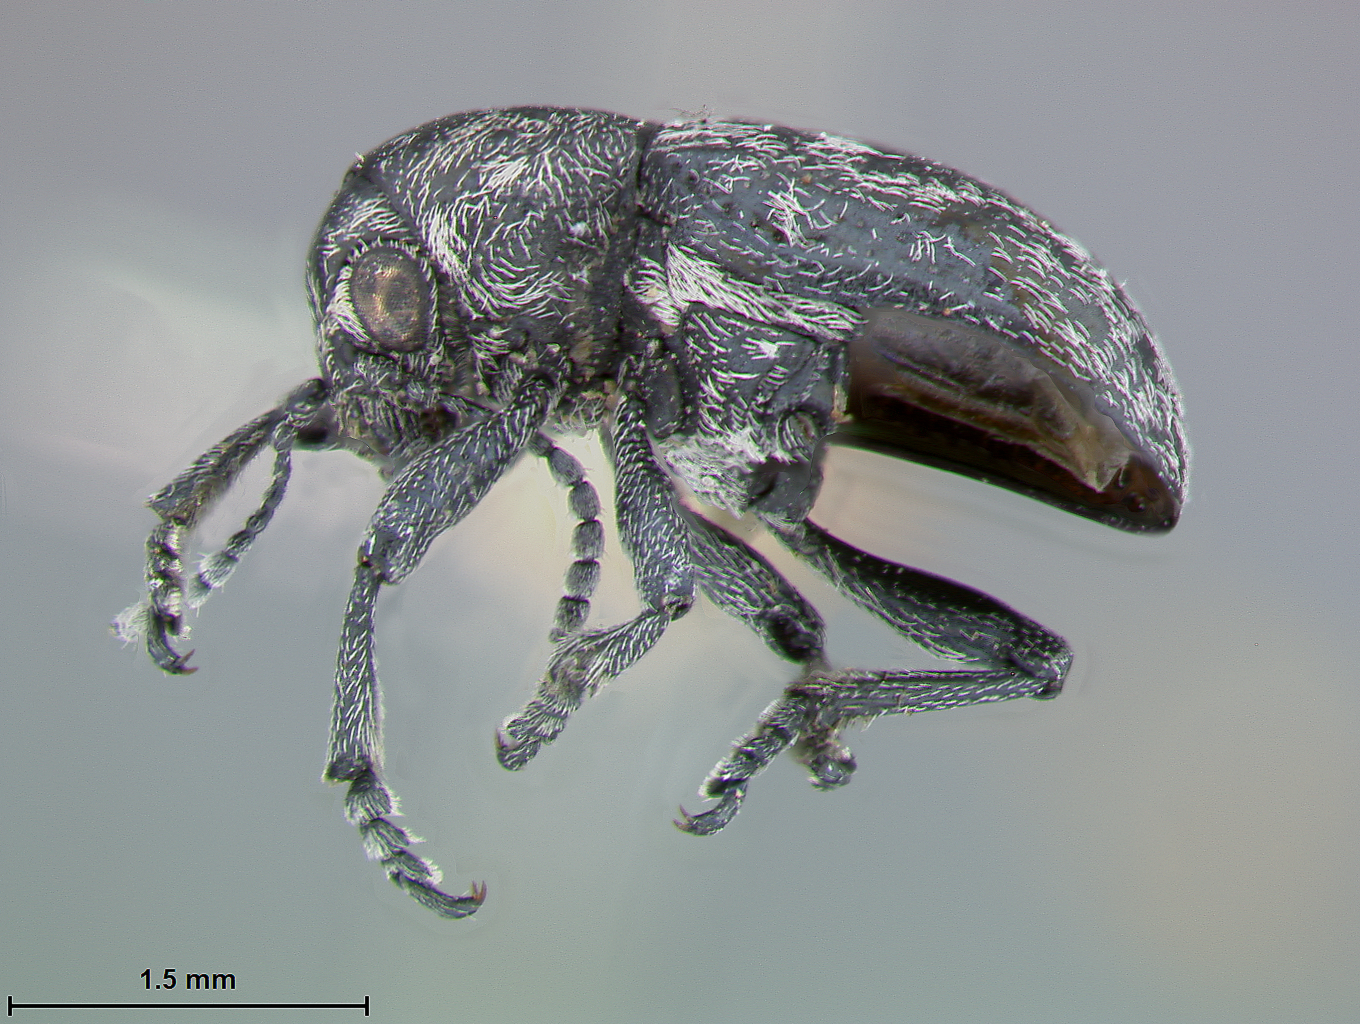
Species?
Graphops nigellae
